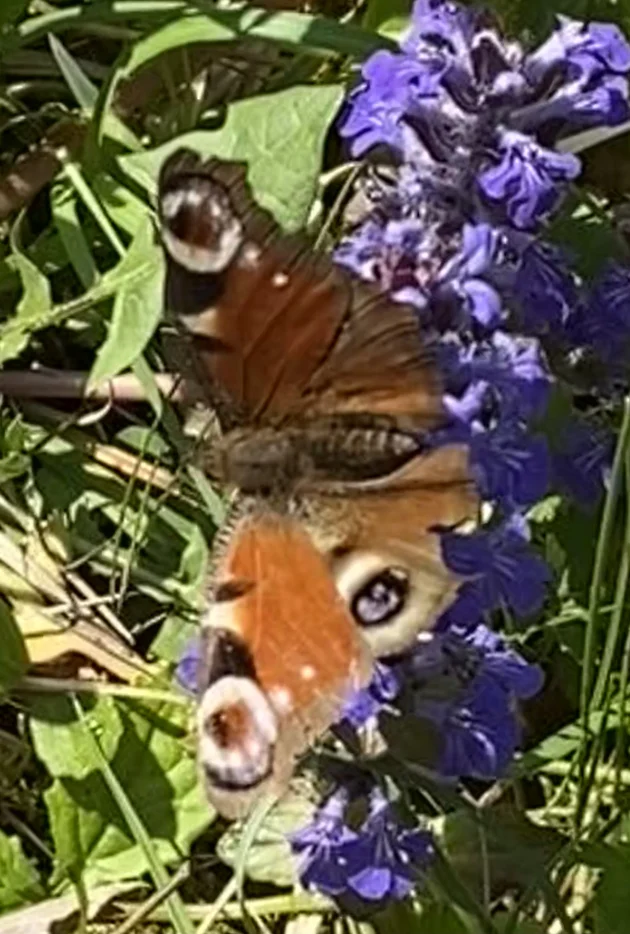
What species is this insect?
Aglais io
